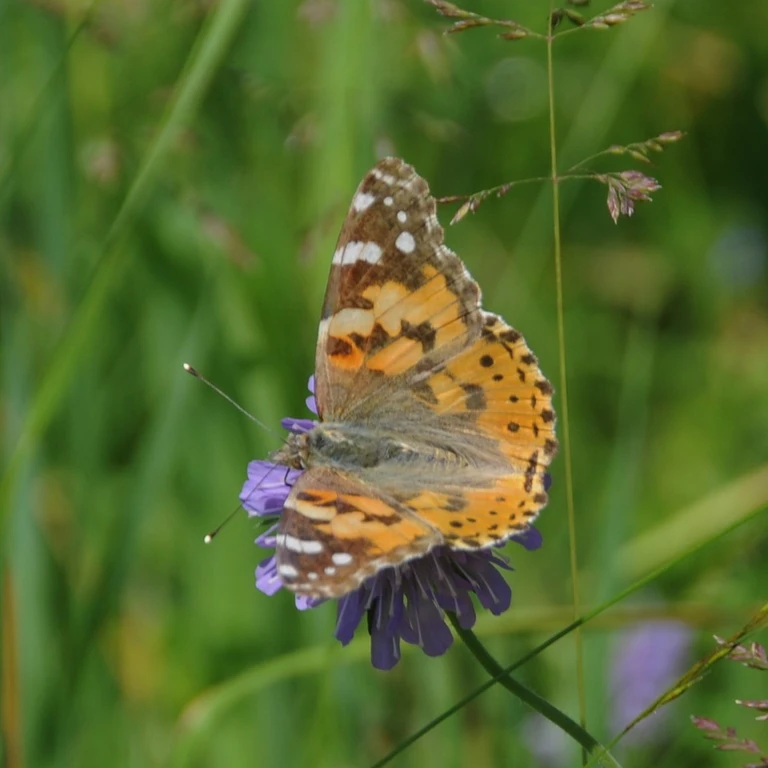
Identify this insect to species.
Vanessa cardui
